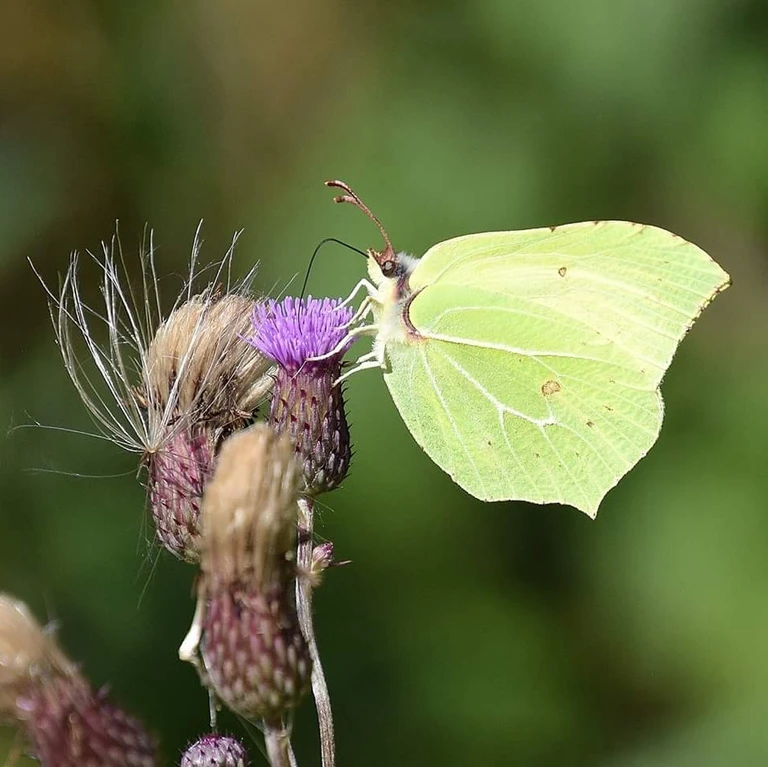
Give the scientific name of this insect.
Gonepteryx rhamni
